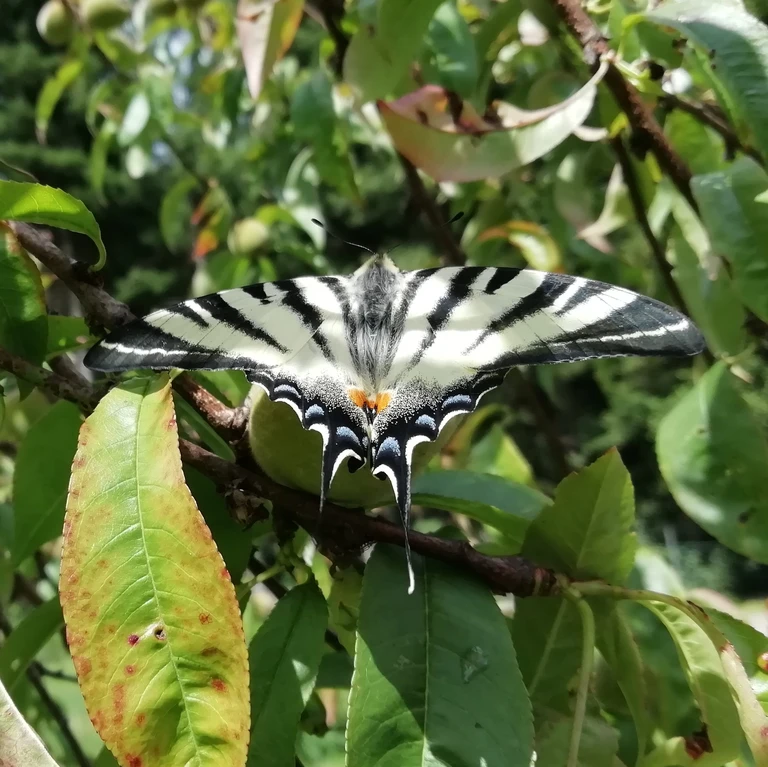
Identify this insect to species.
Iphiclides podalirius
